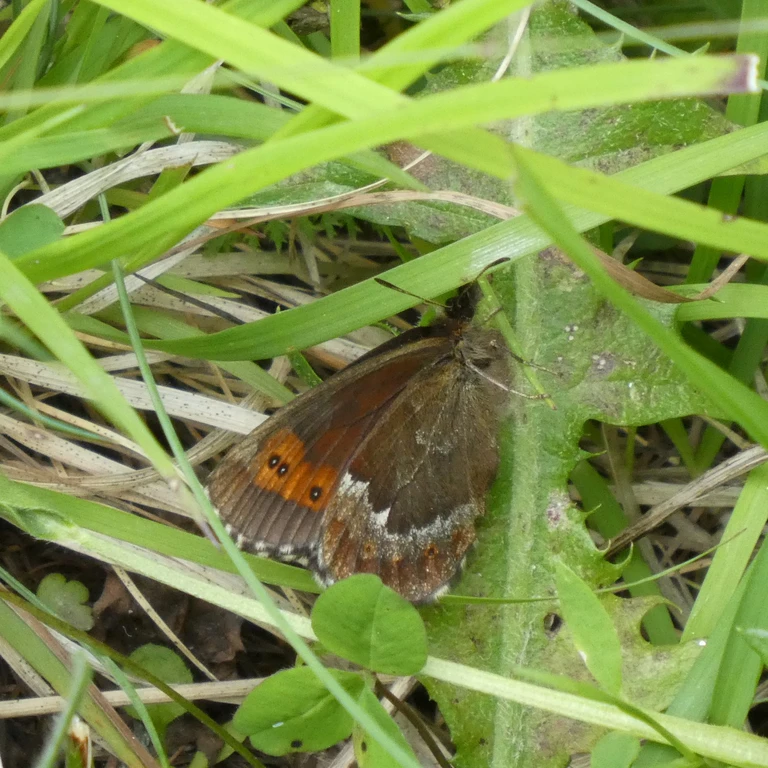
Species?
Erebia euryale
